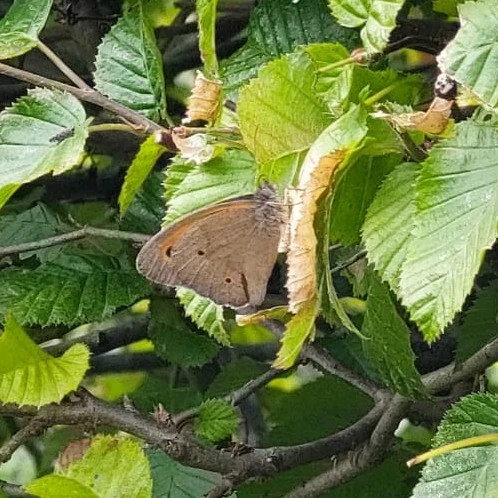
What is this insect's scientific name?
Maniola jurtina
